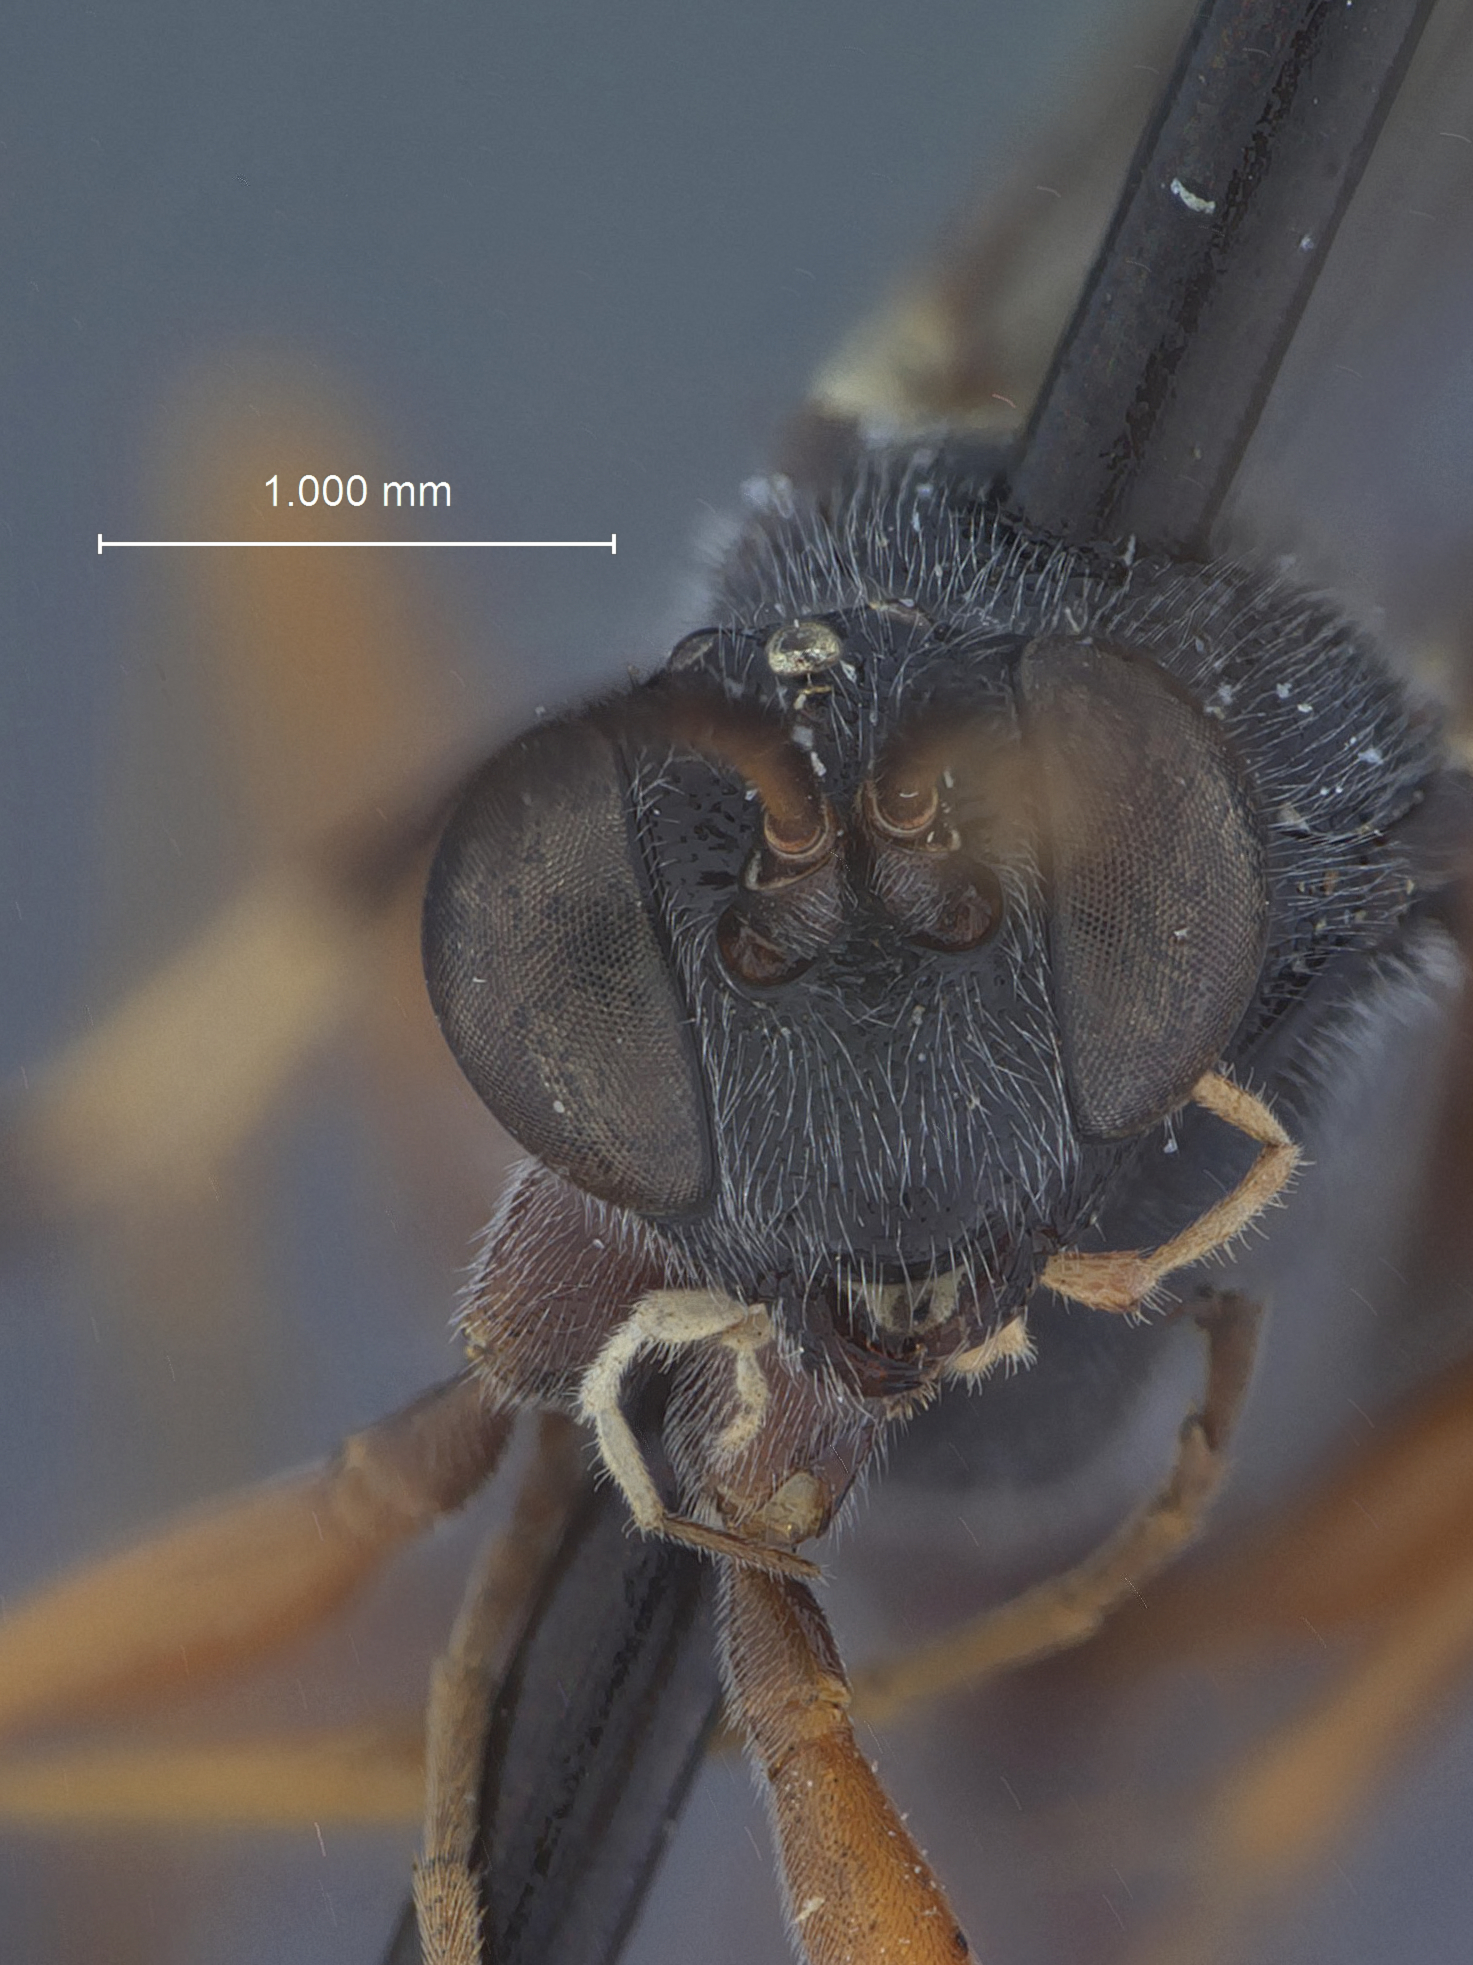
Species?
Trychosis sulcata
